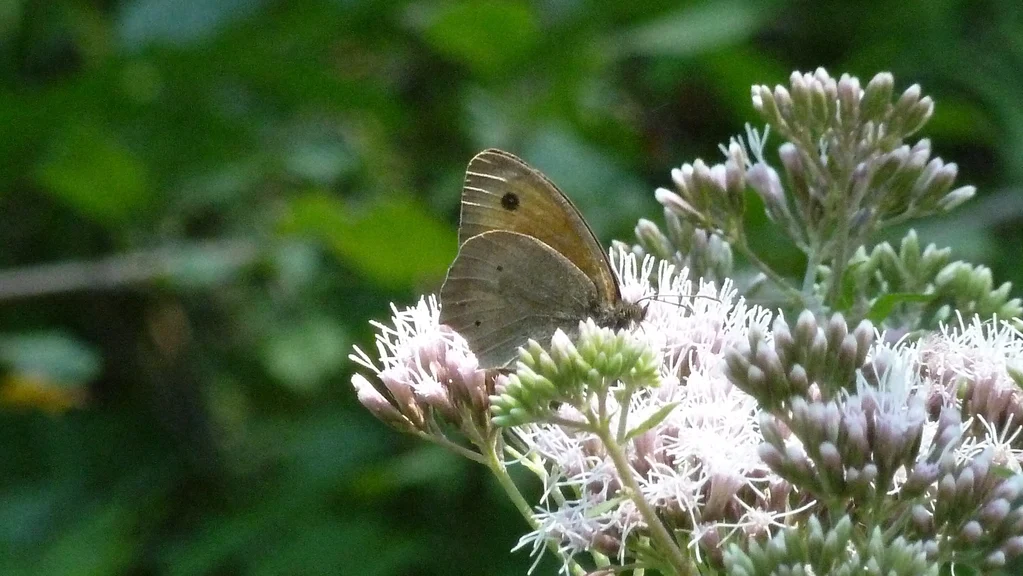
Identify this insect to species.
Maniola jurtina
